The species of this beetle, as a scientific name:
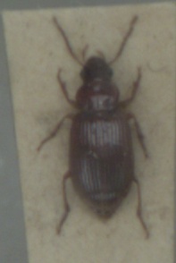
Bradycellus verbasci
